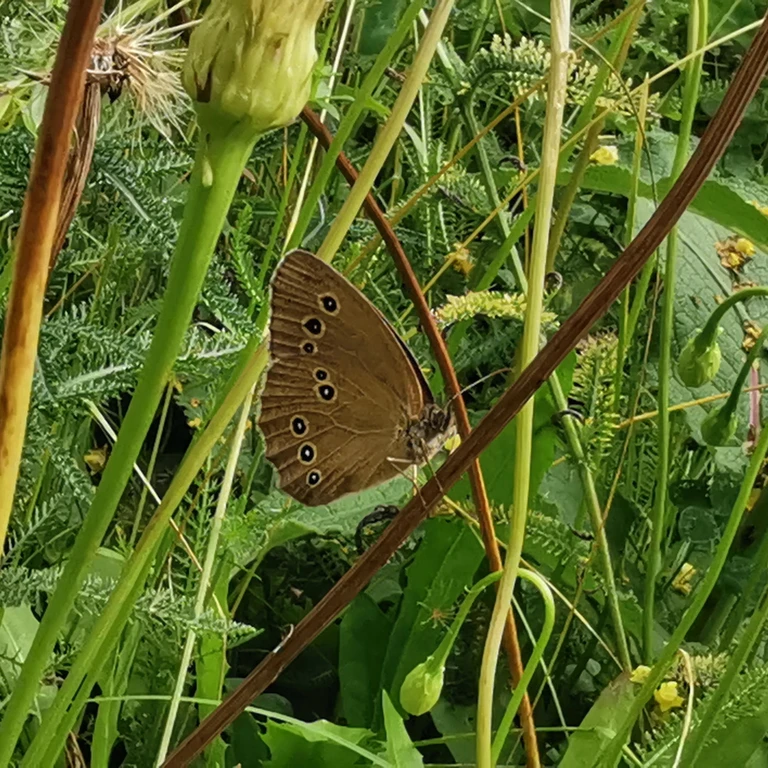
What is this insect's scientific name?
Aphantopus hyperantus
